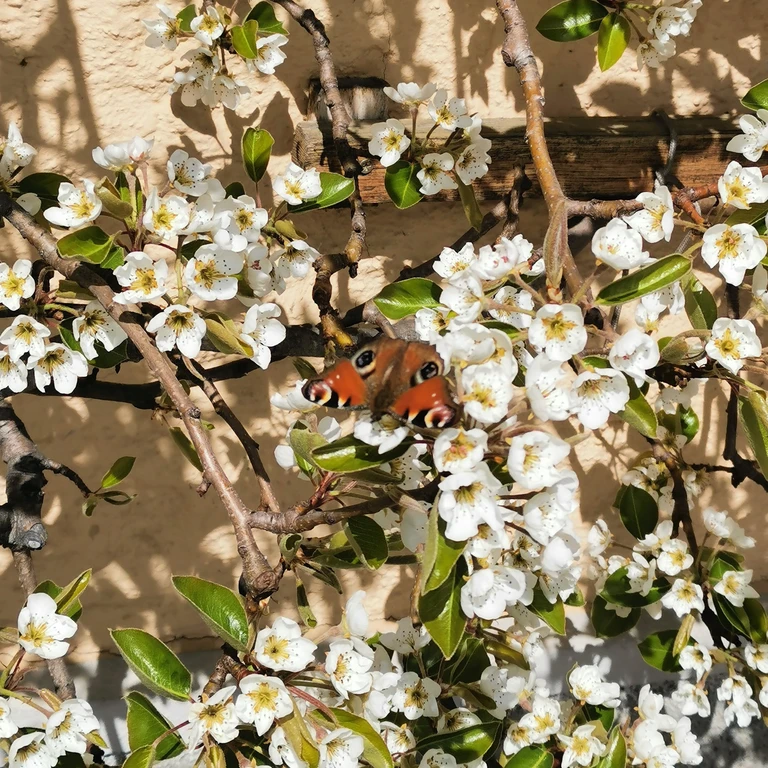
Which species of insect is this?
Aglais io
